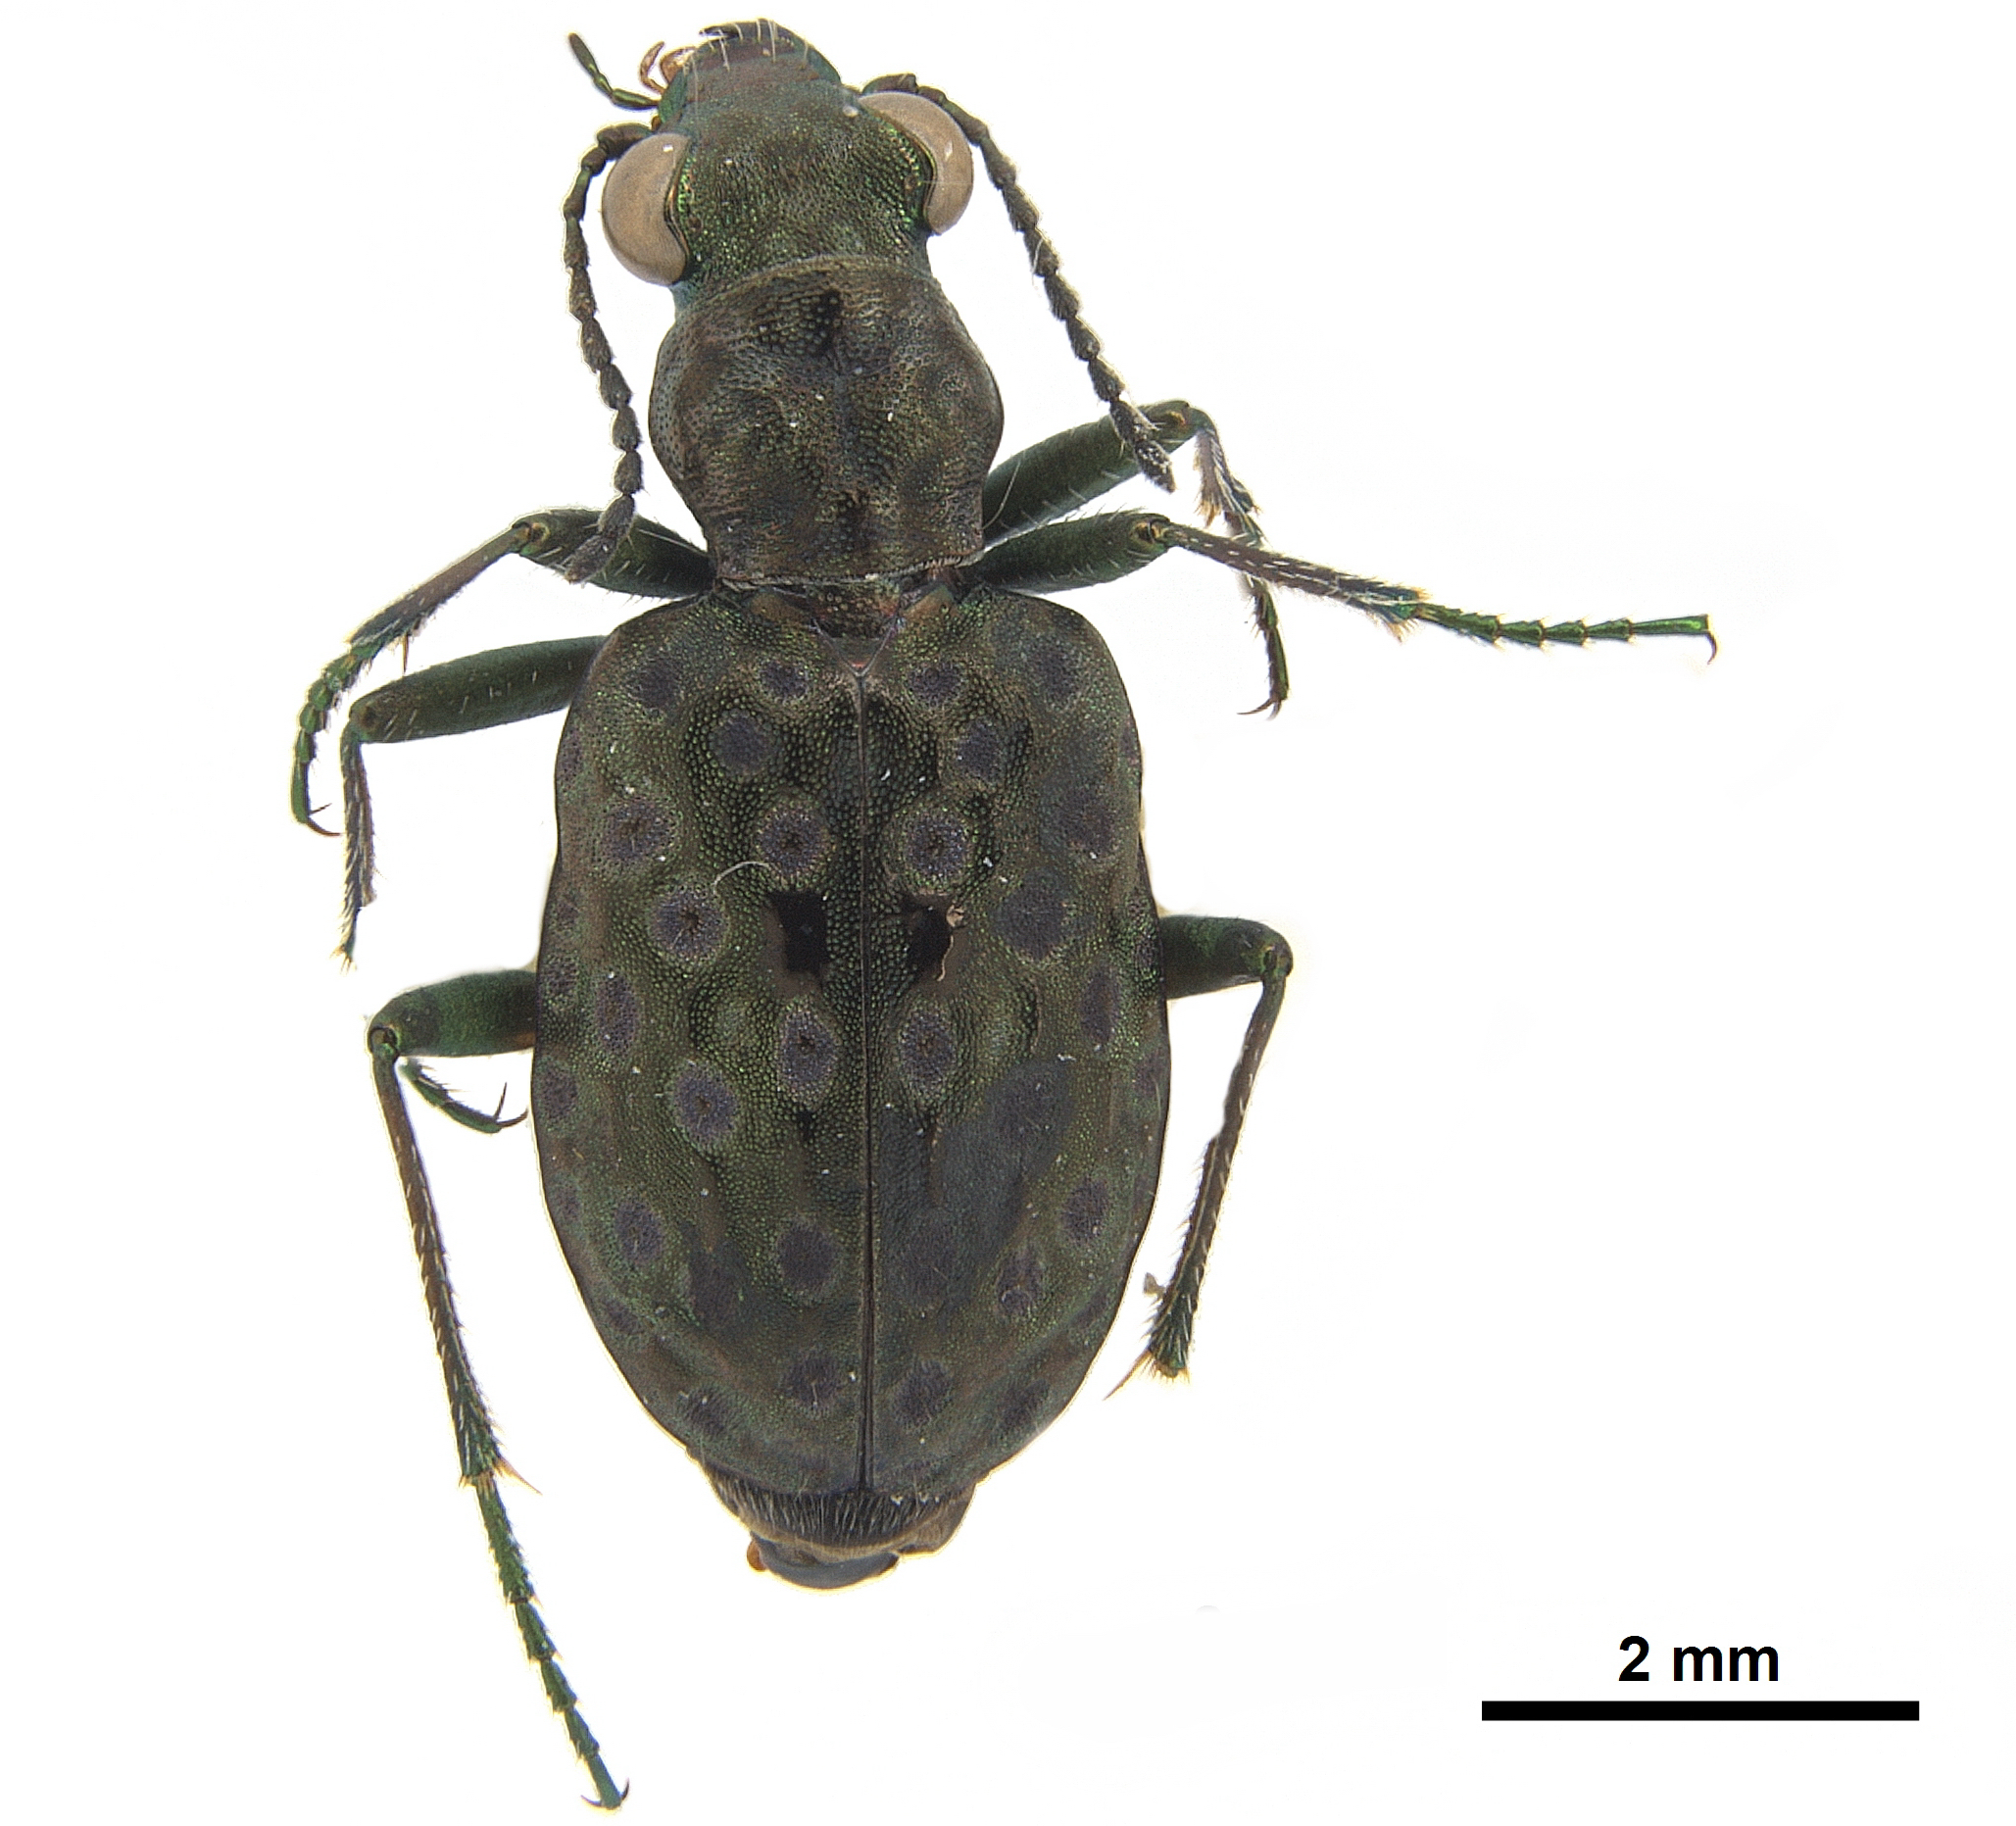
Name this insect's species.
Elaphrus riparius
